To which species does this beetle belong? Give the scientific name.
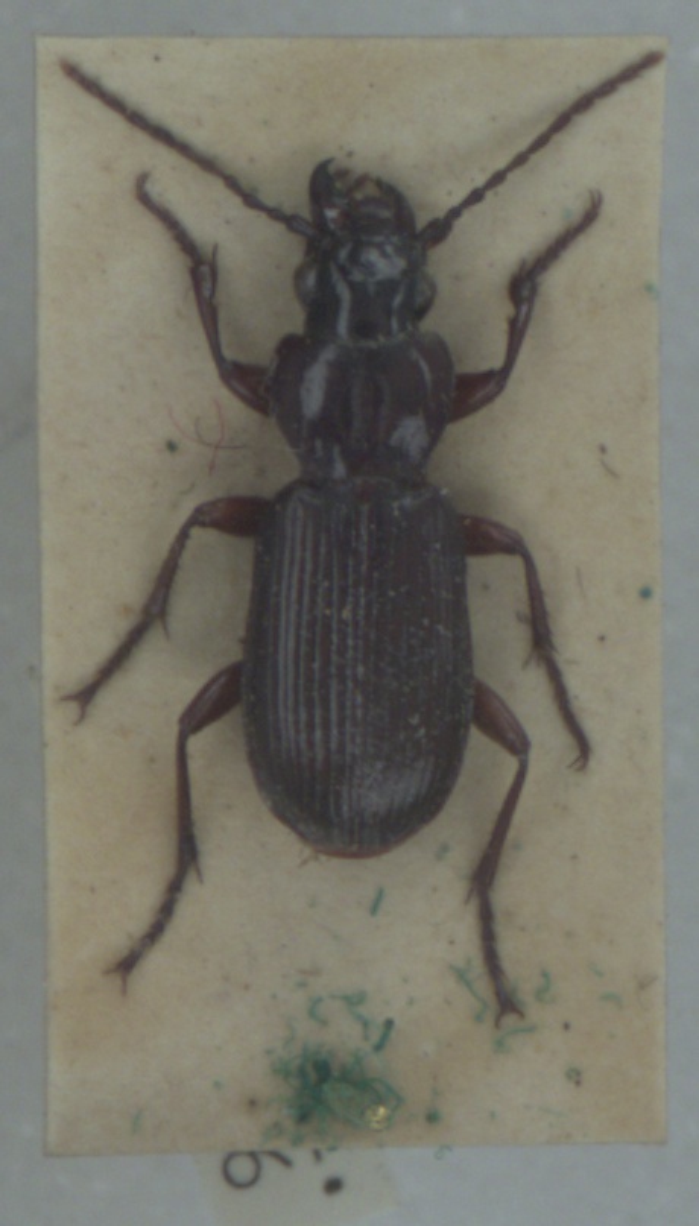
Pterostichus macer
